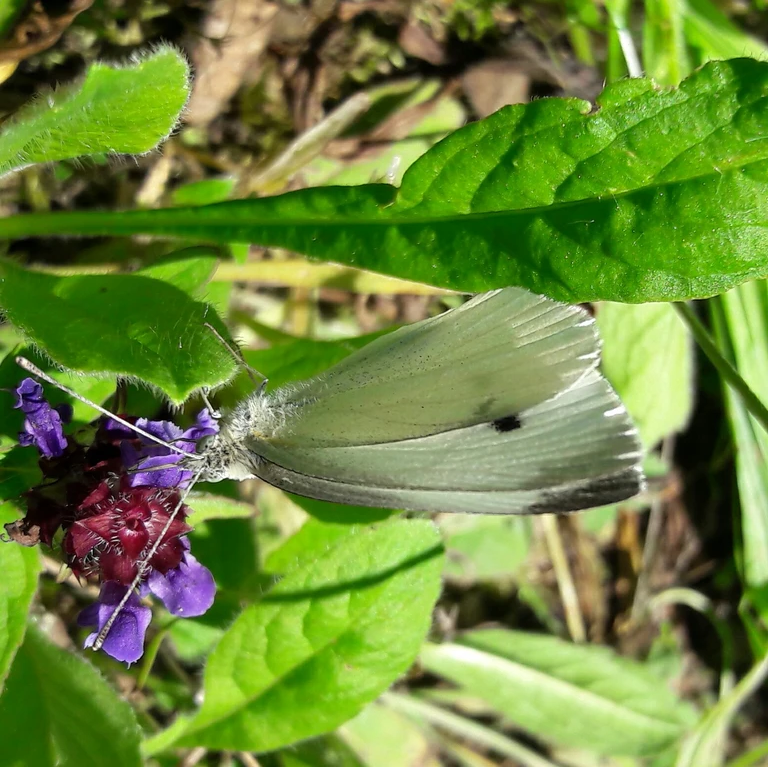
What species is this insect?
Pieris rapae
